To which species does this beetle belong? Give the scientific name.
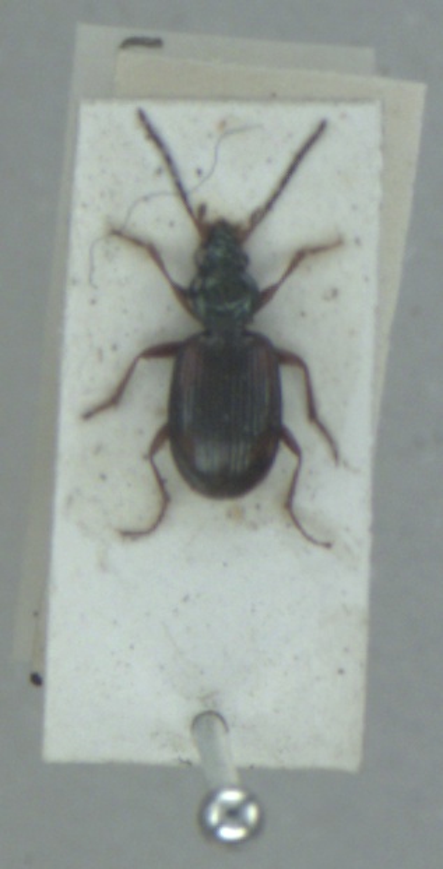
Bembidion tetracolum
